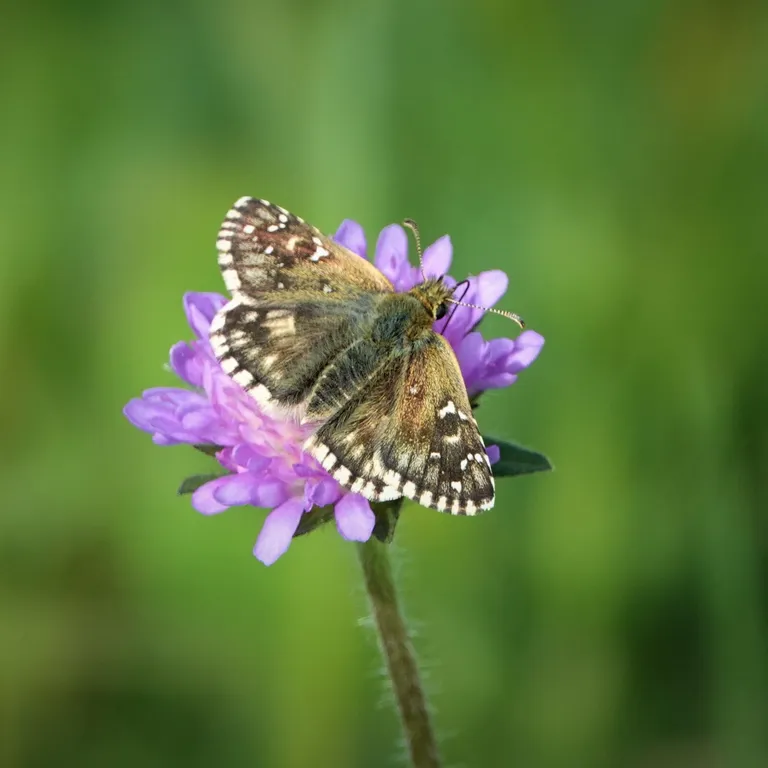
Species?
Pyrgus armoricanus
